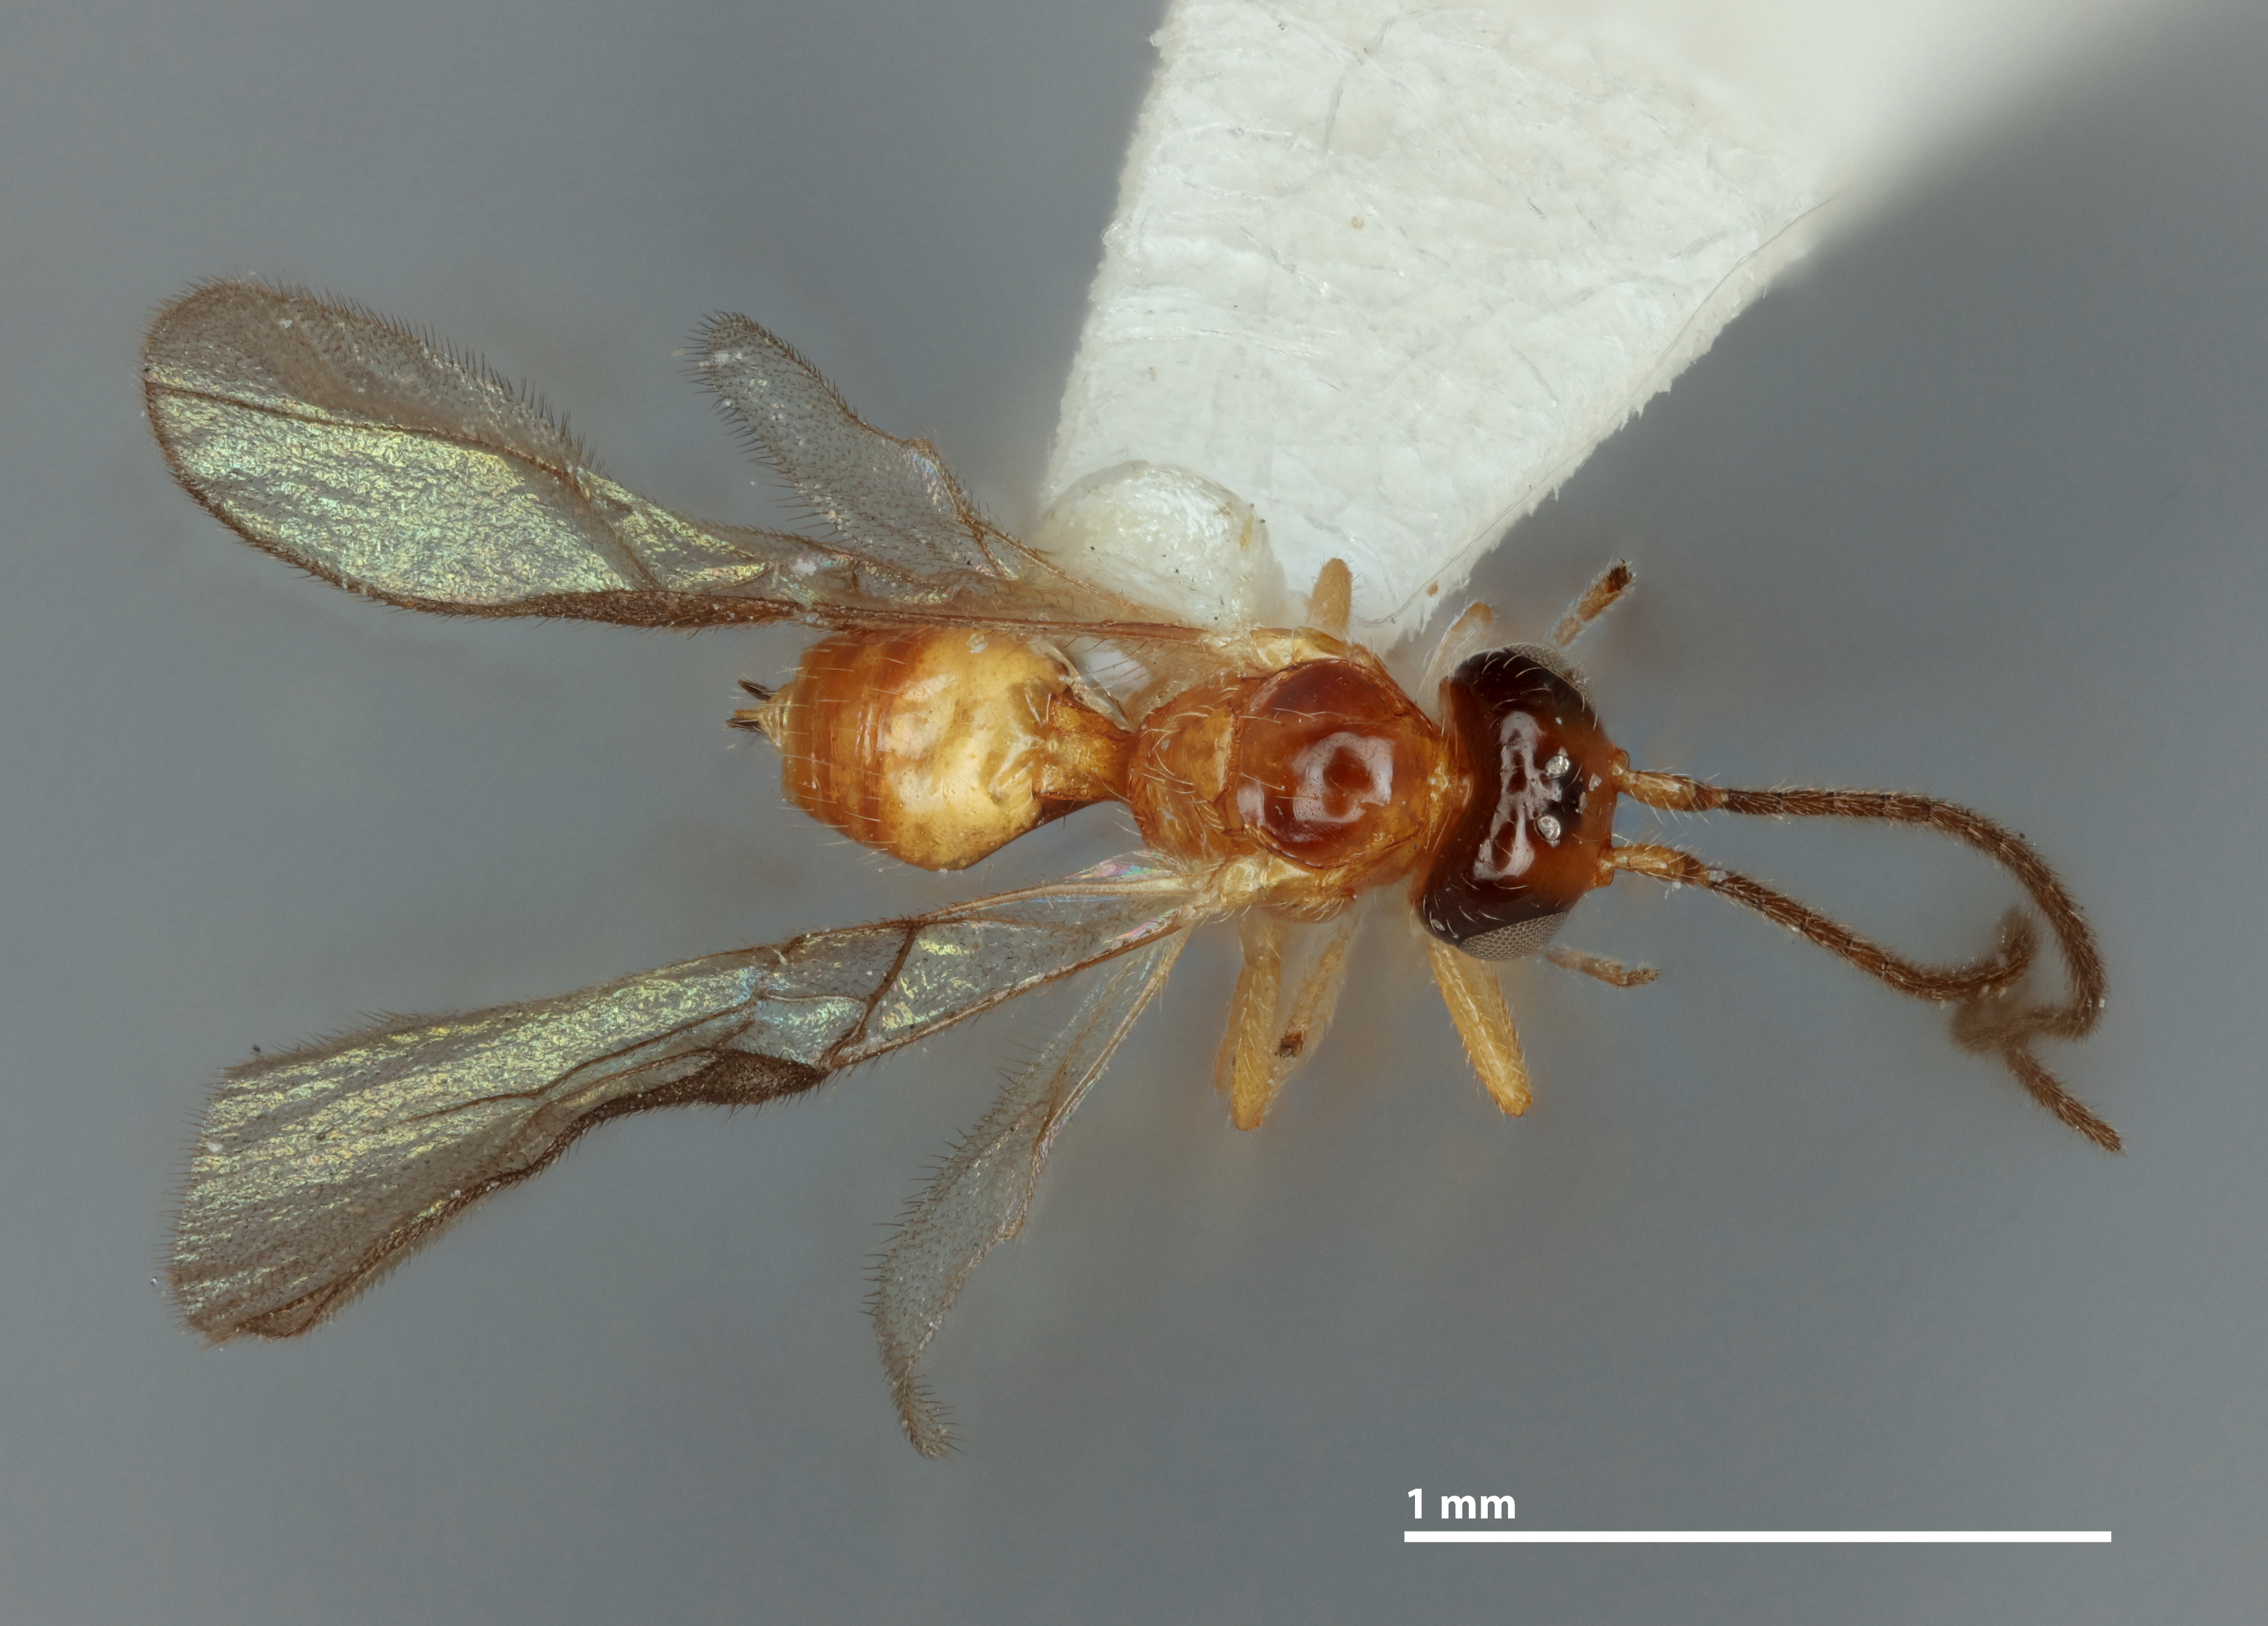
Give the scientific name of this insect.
Opius augustianus
